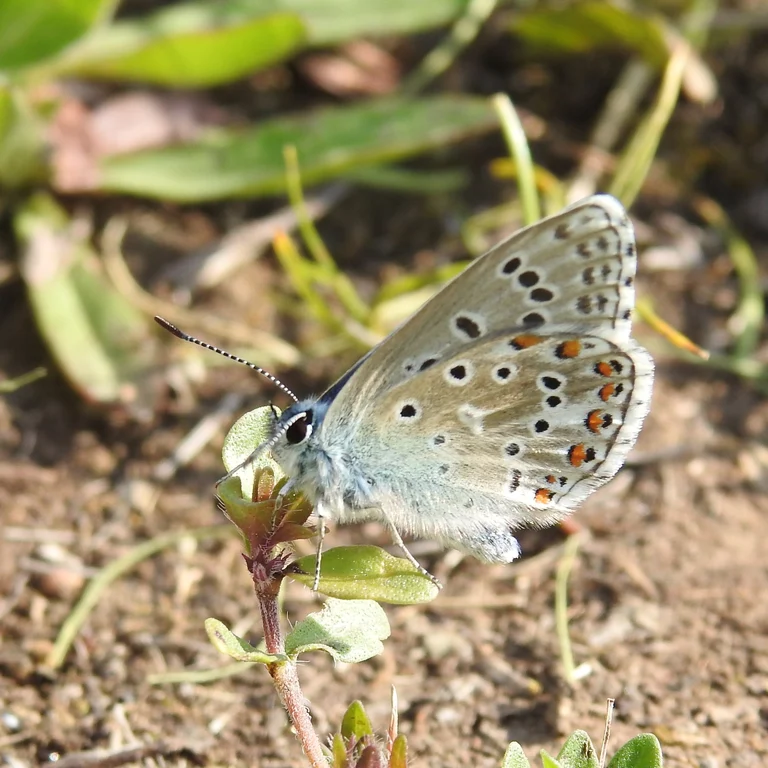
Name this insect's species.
Lysandra bellargus
